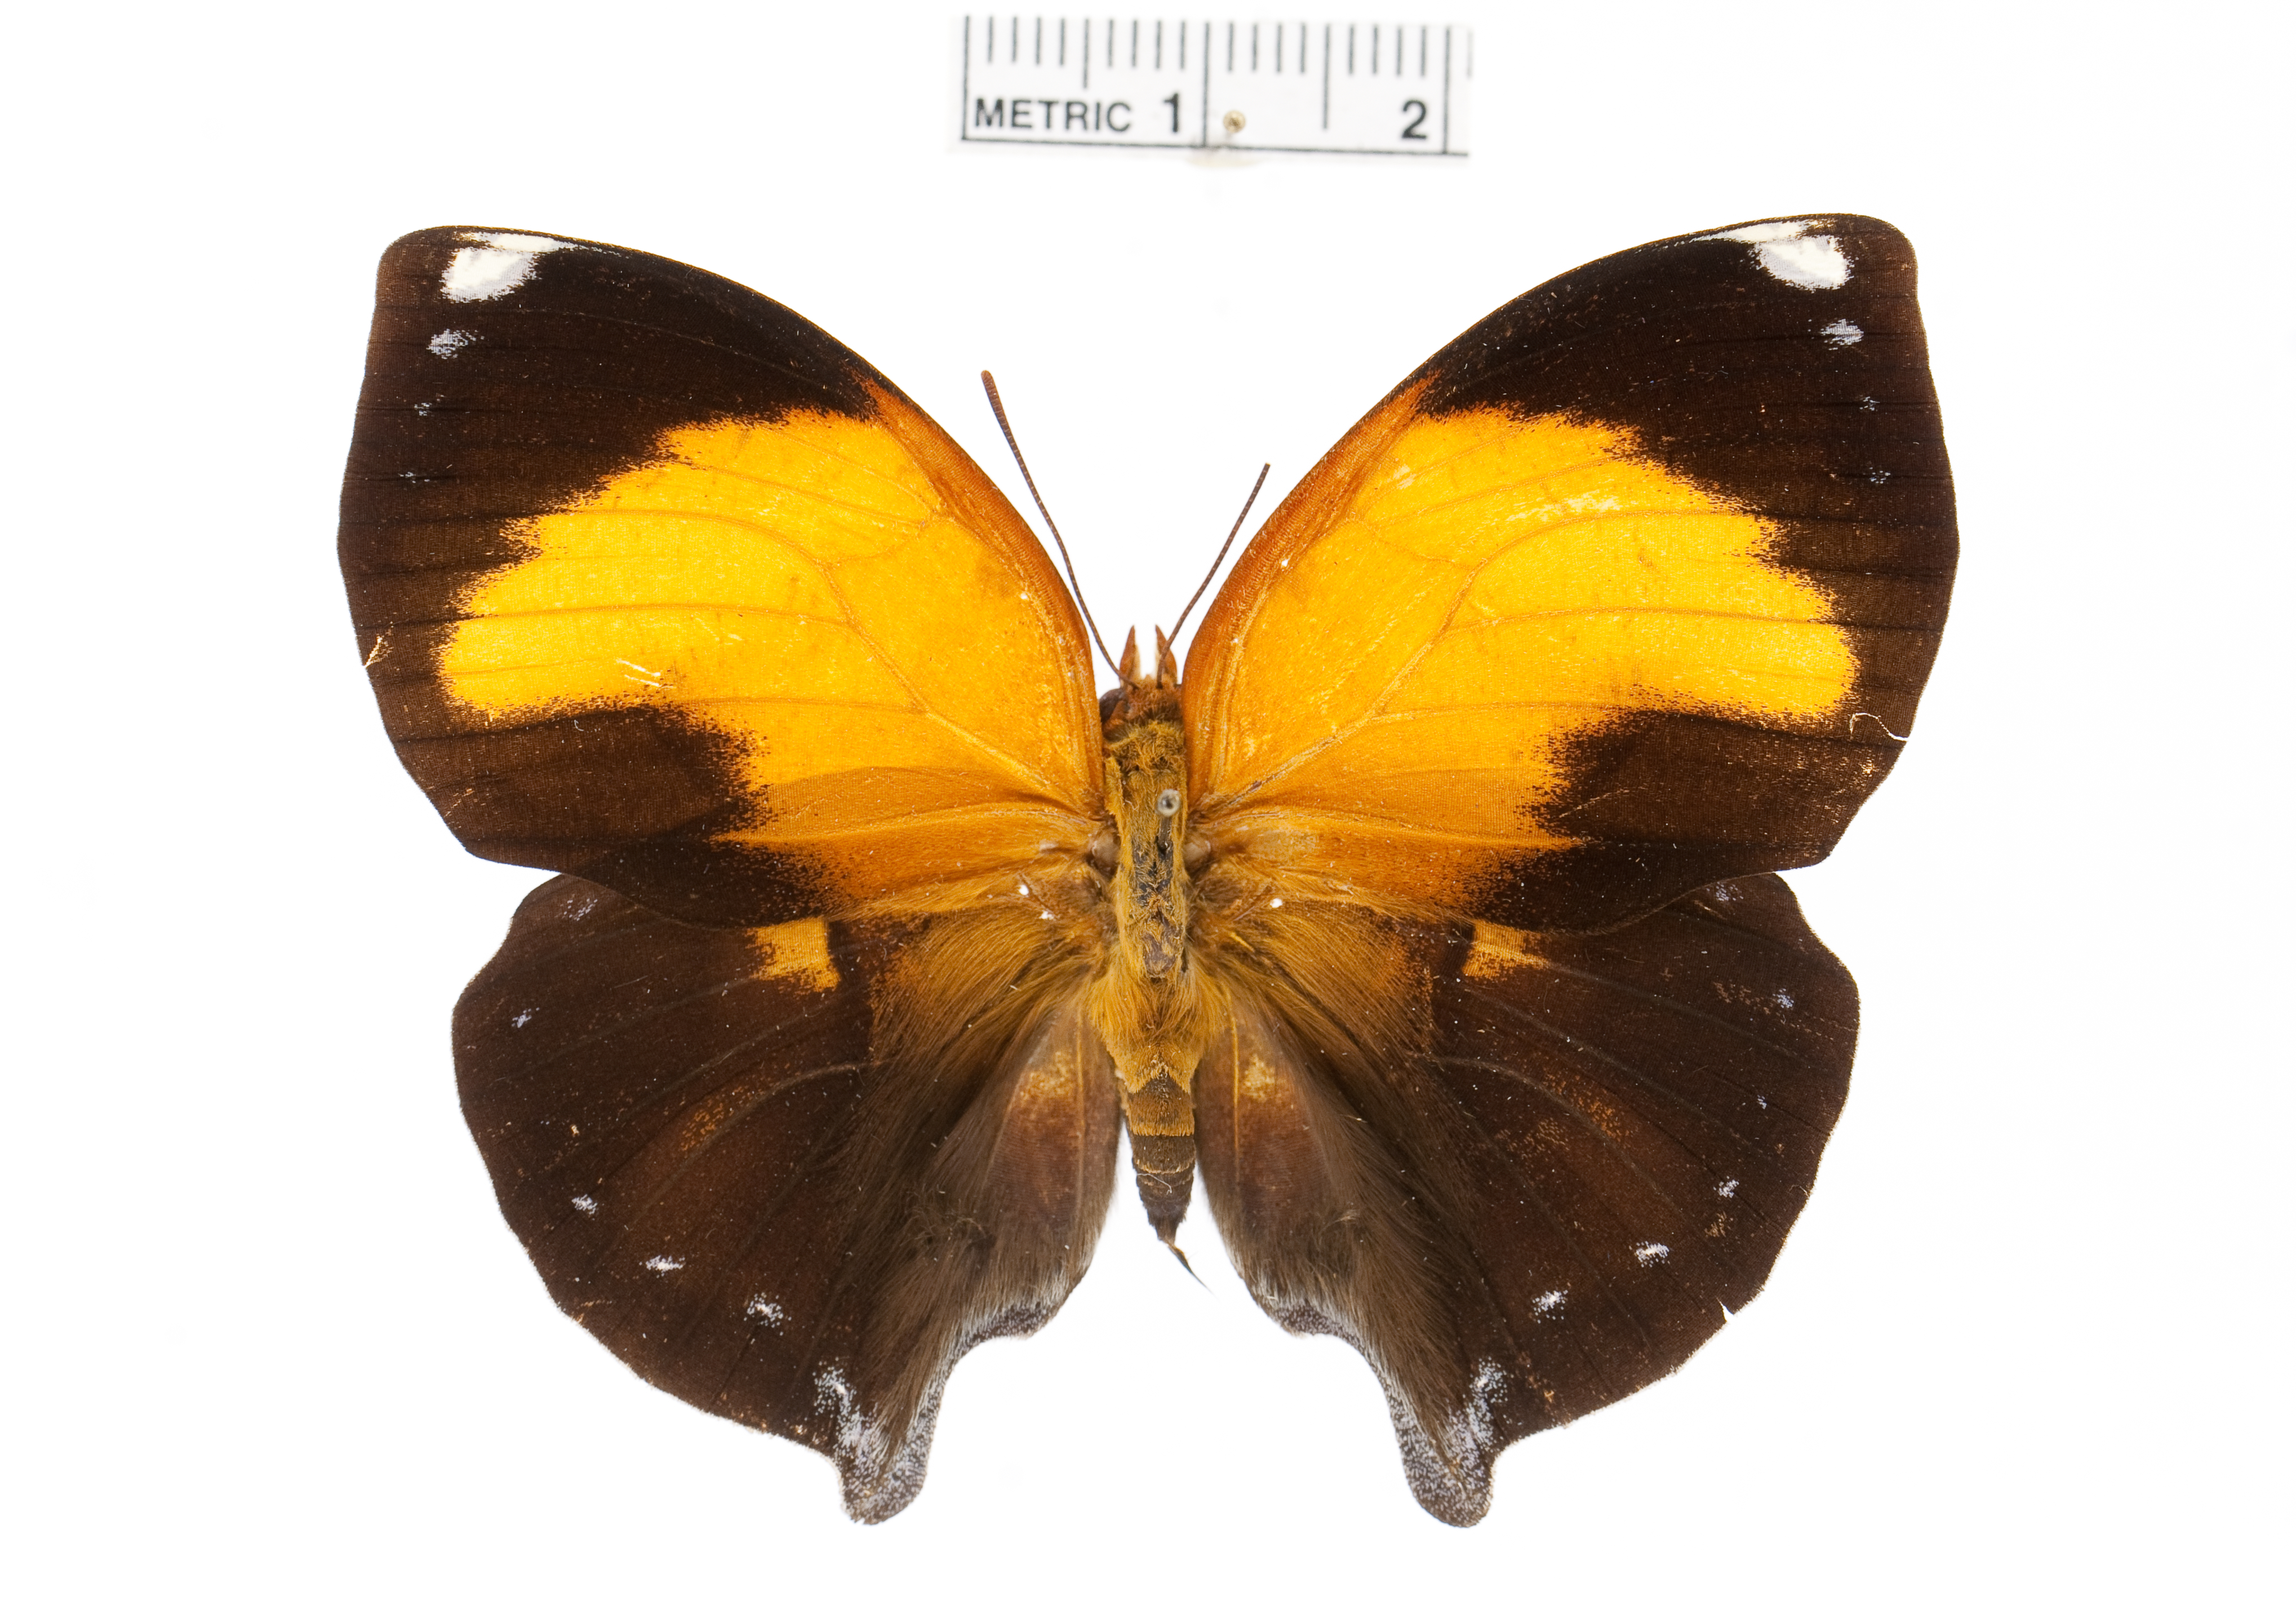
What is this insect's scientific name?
Siderone galanthis
